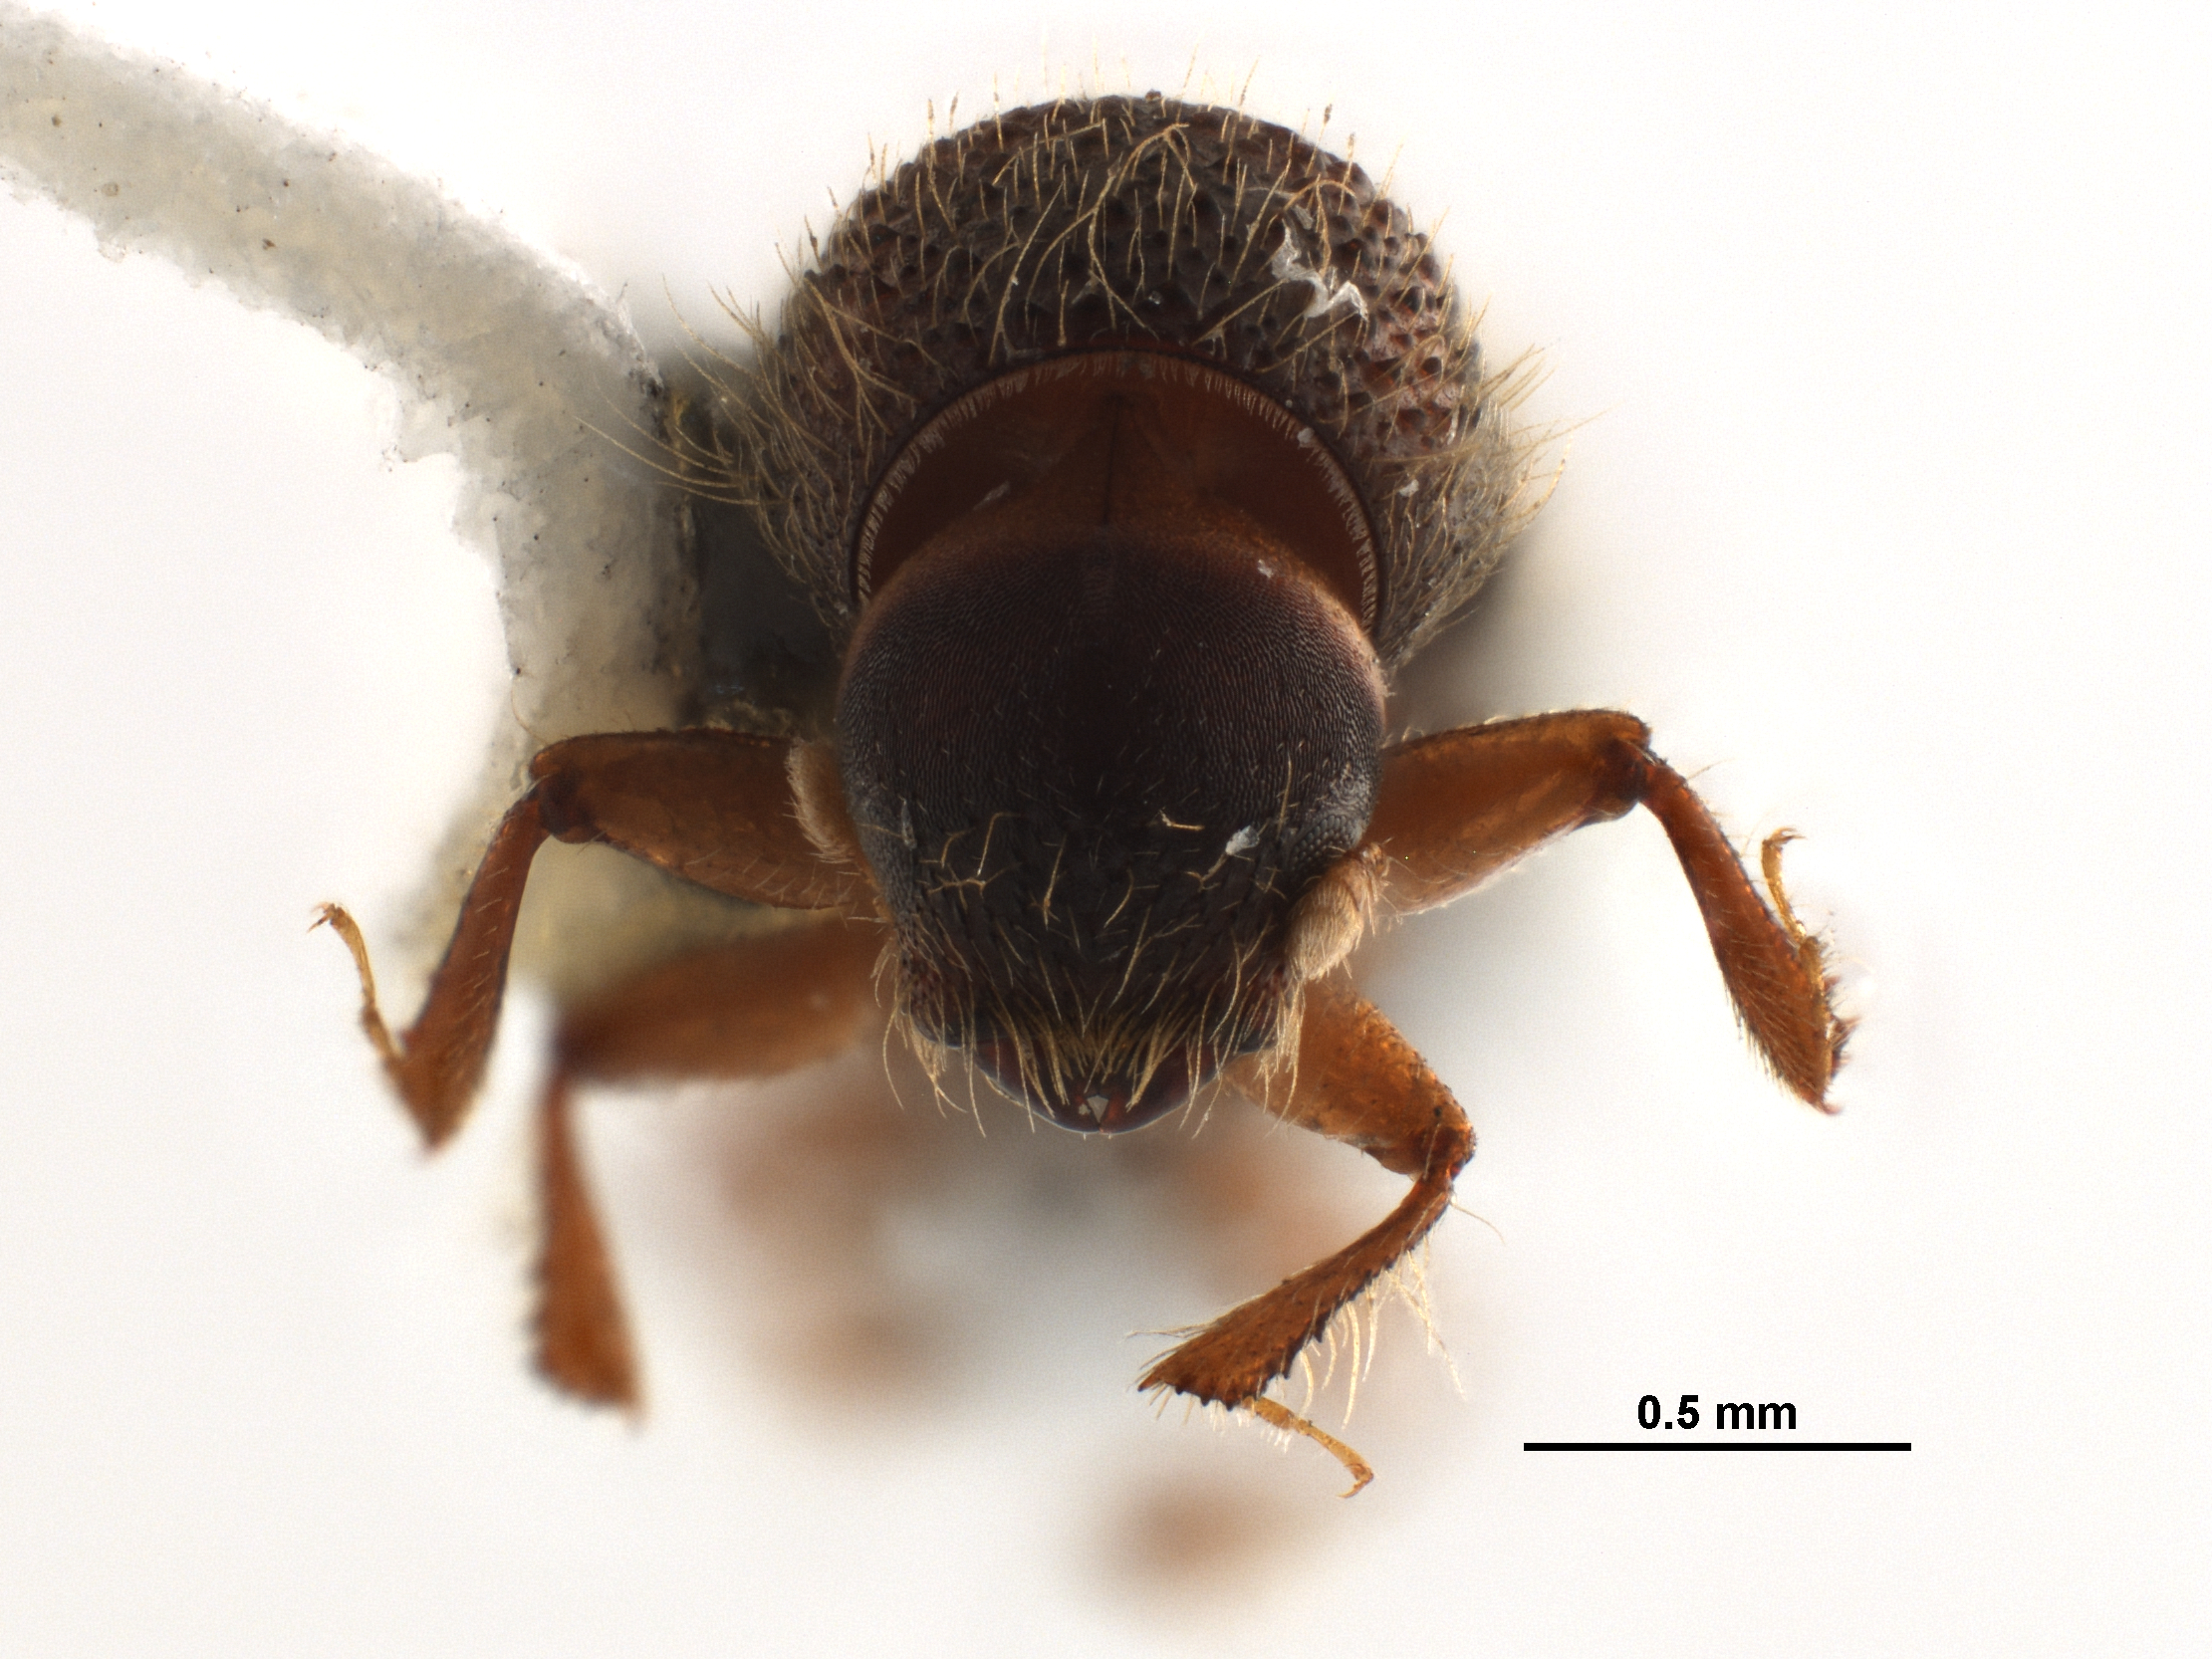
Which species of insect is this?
Dryocoetiops coffeae
